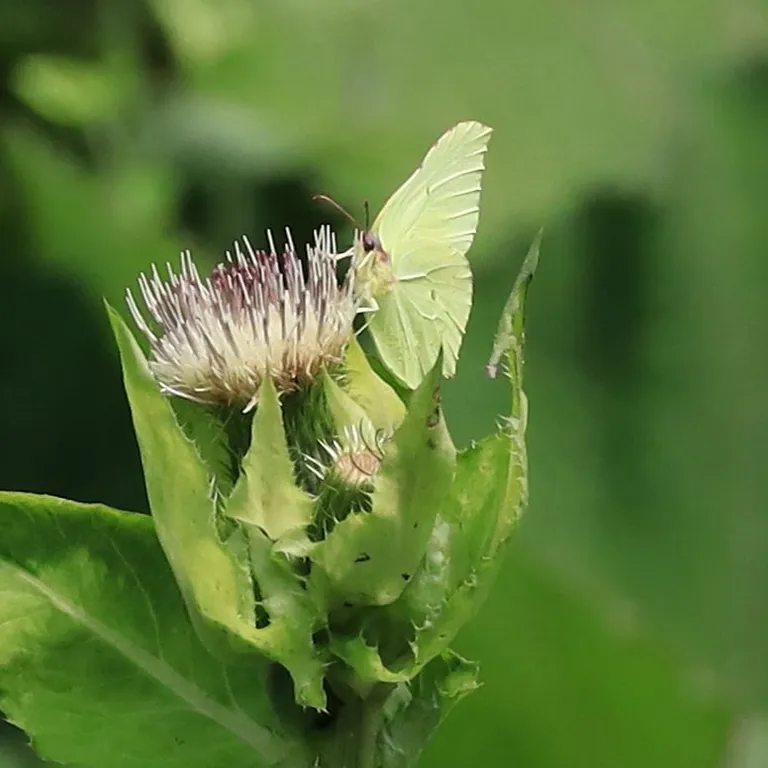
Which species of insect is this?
Gonepteryx rhamni
